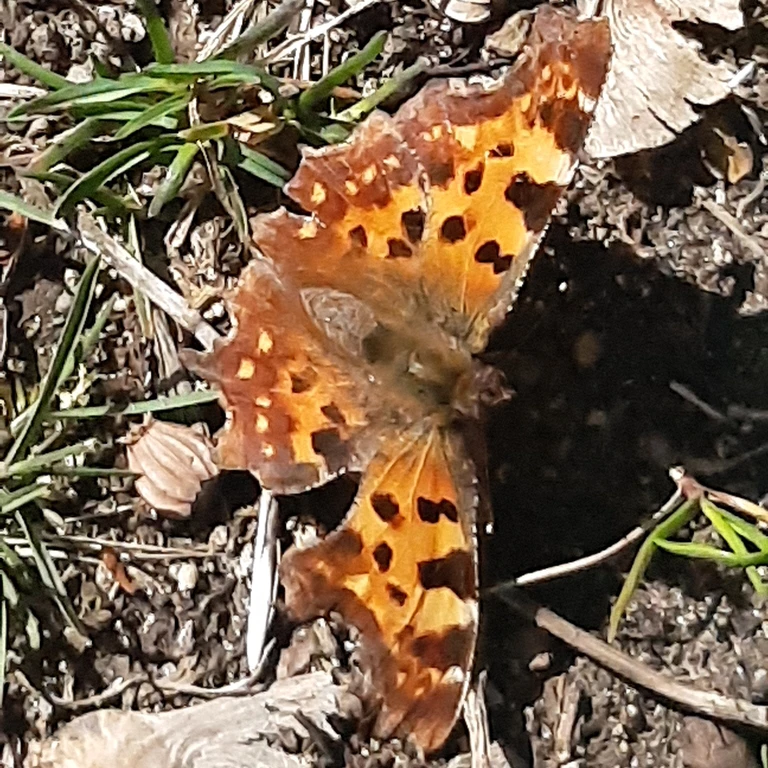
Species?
Polygonia c-album
